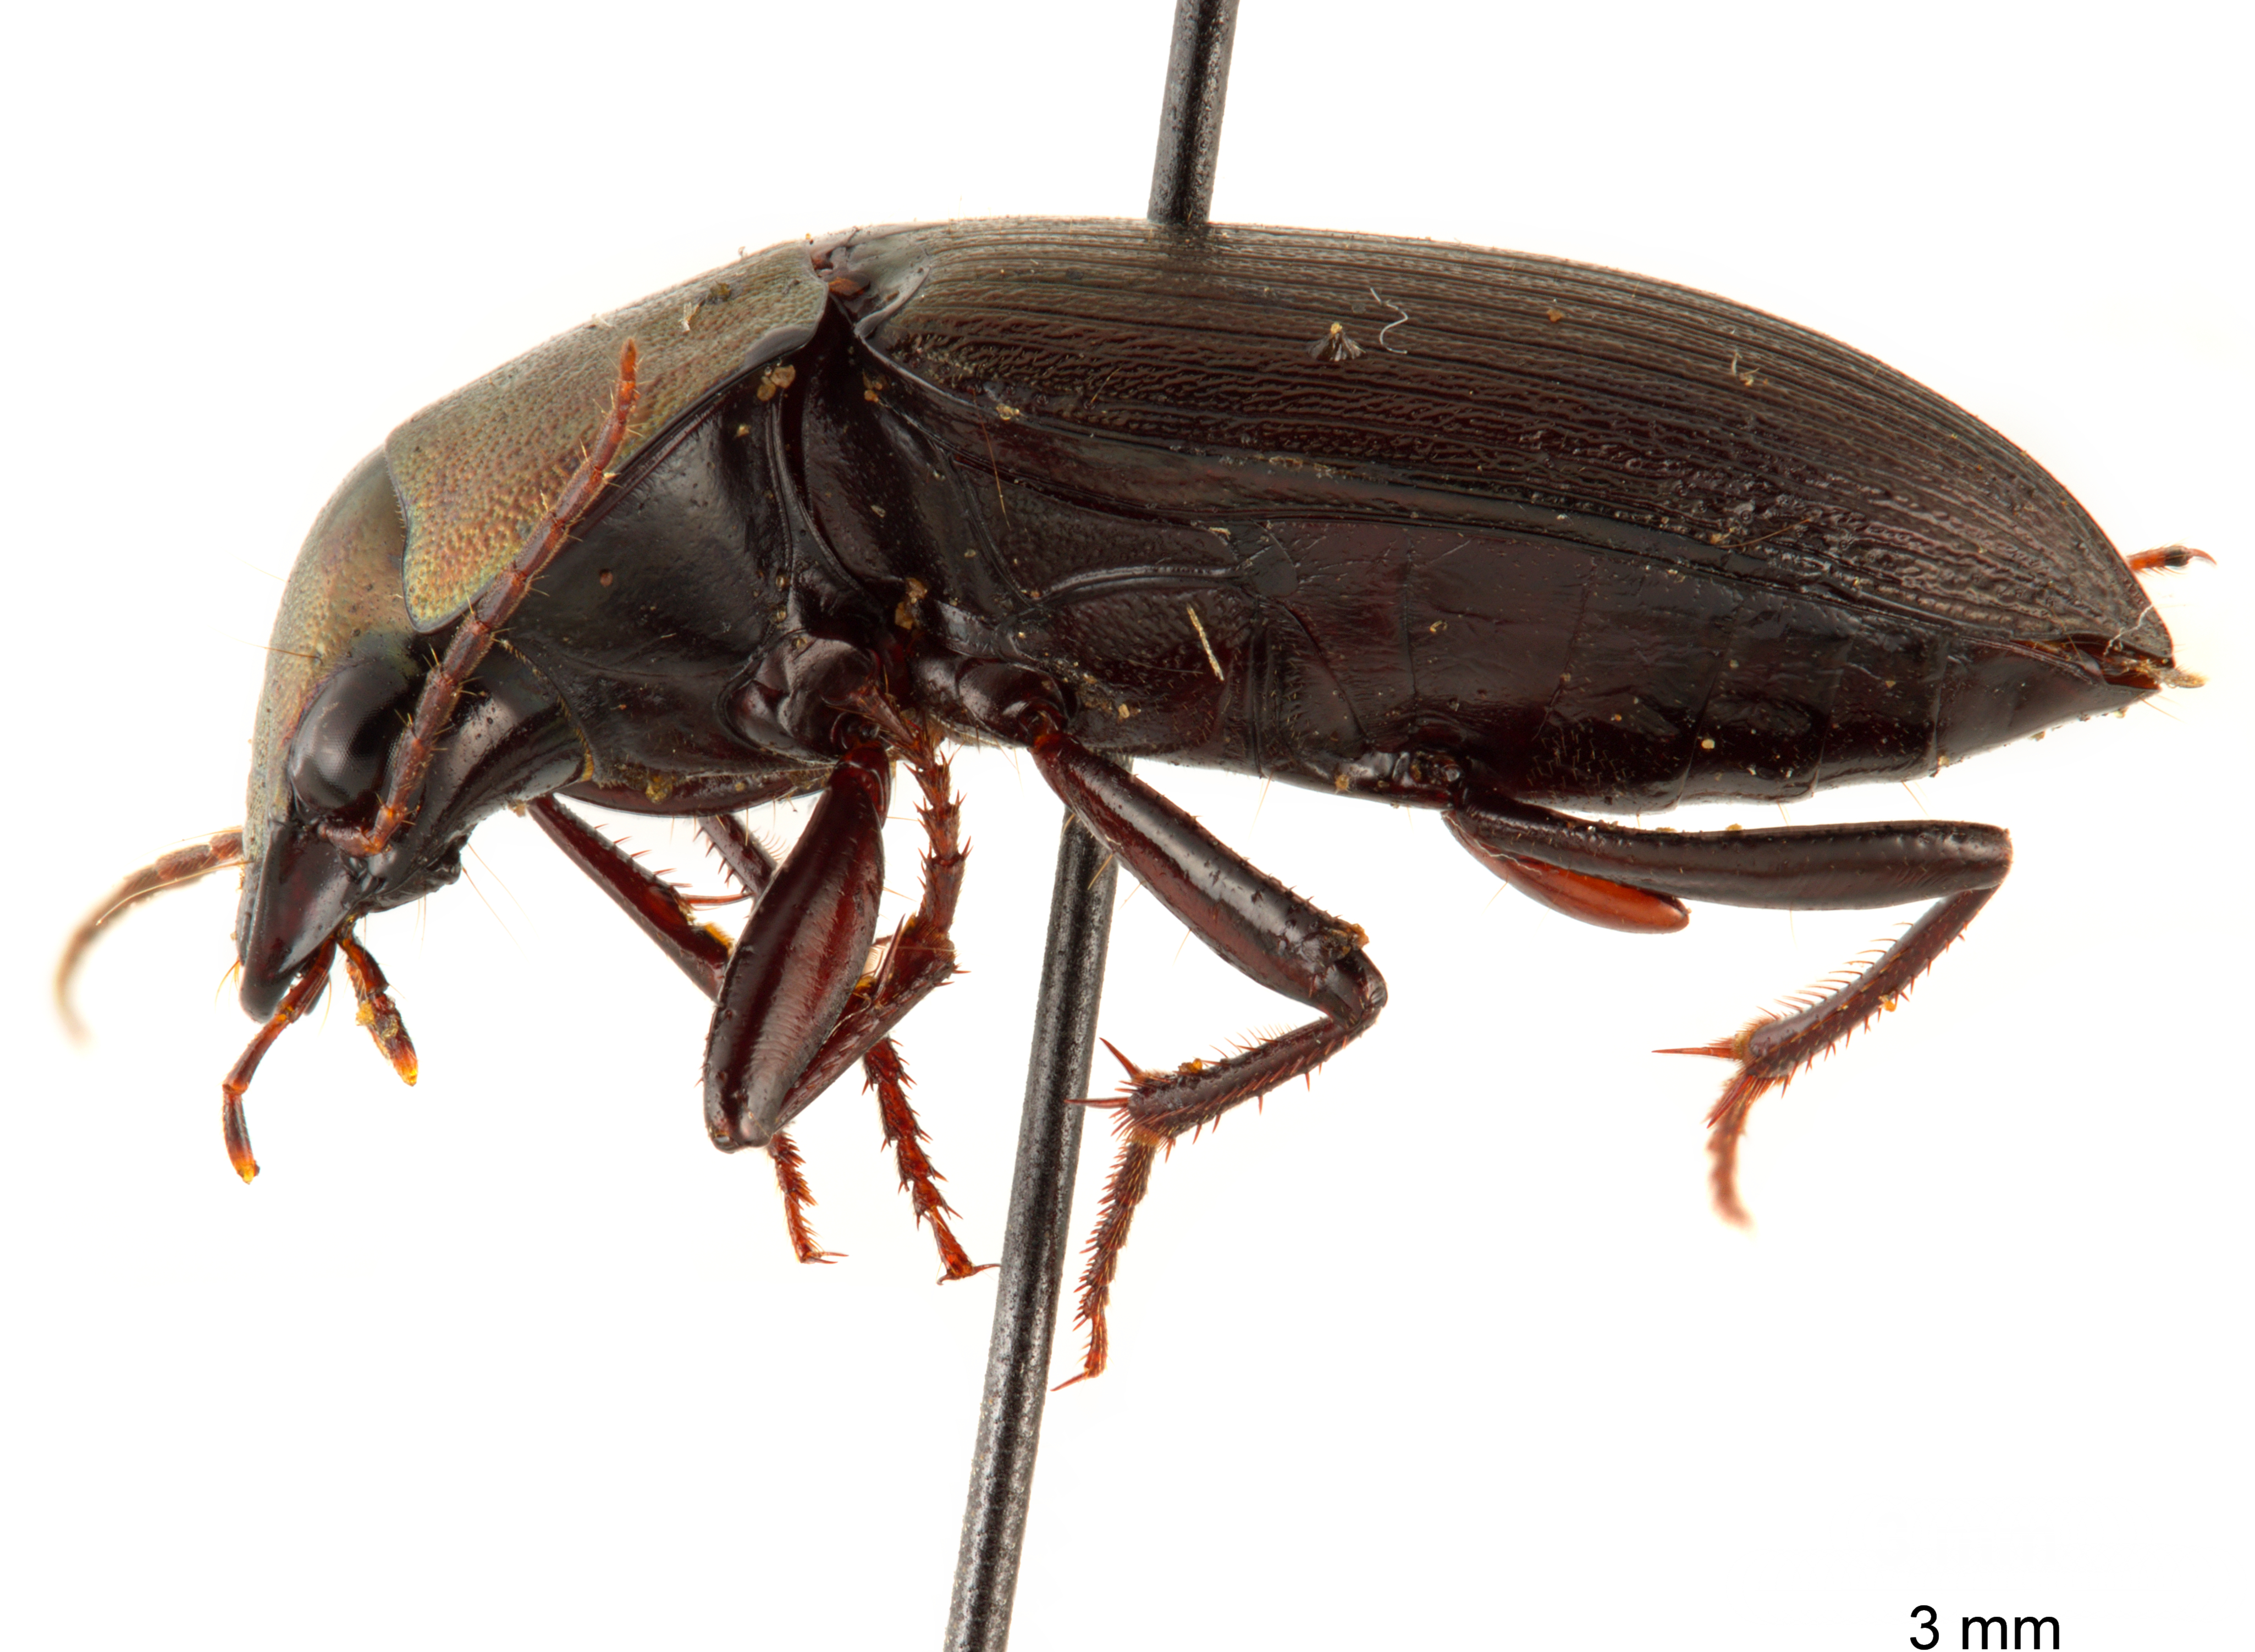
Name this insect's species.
Neoaulacoryssus speciosus
